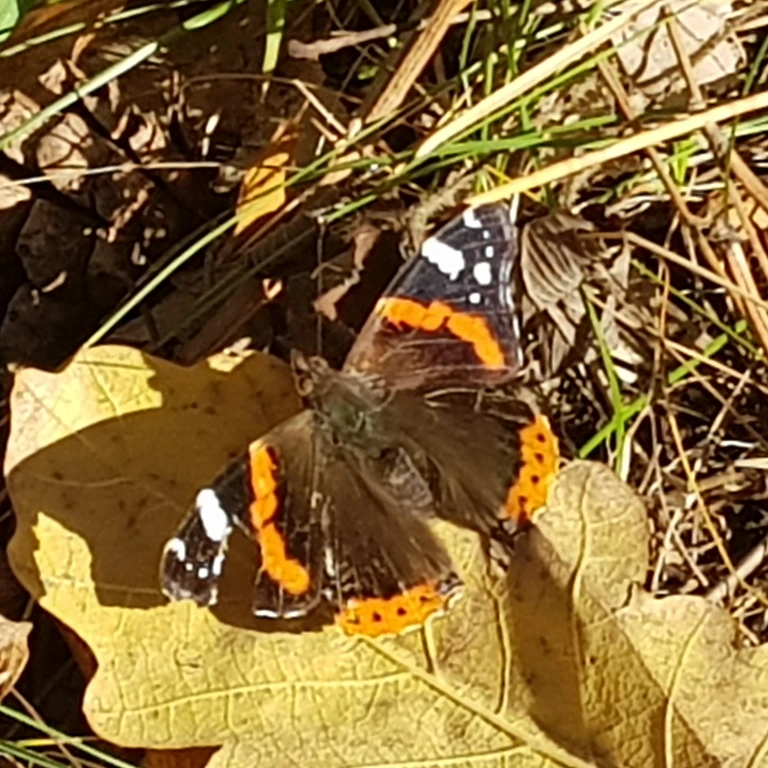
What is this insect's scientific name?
Vanessa atalanta
